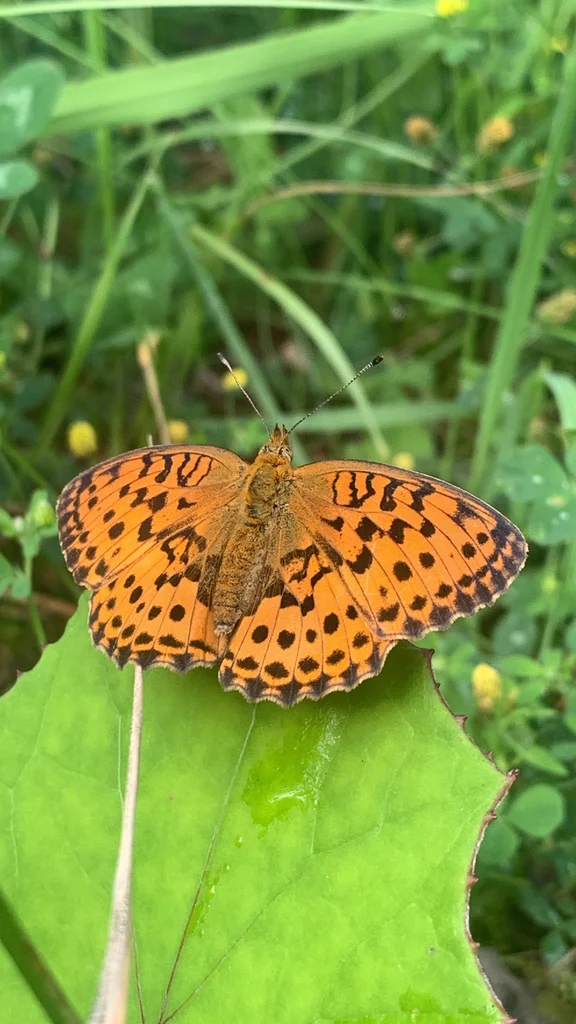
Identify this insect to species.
Brenthis daphne
